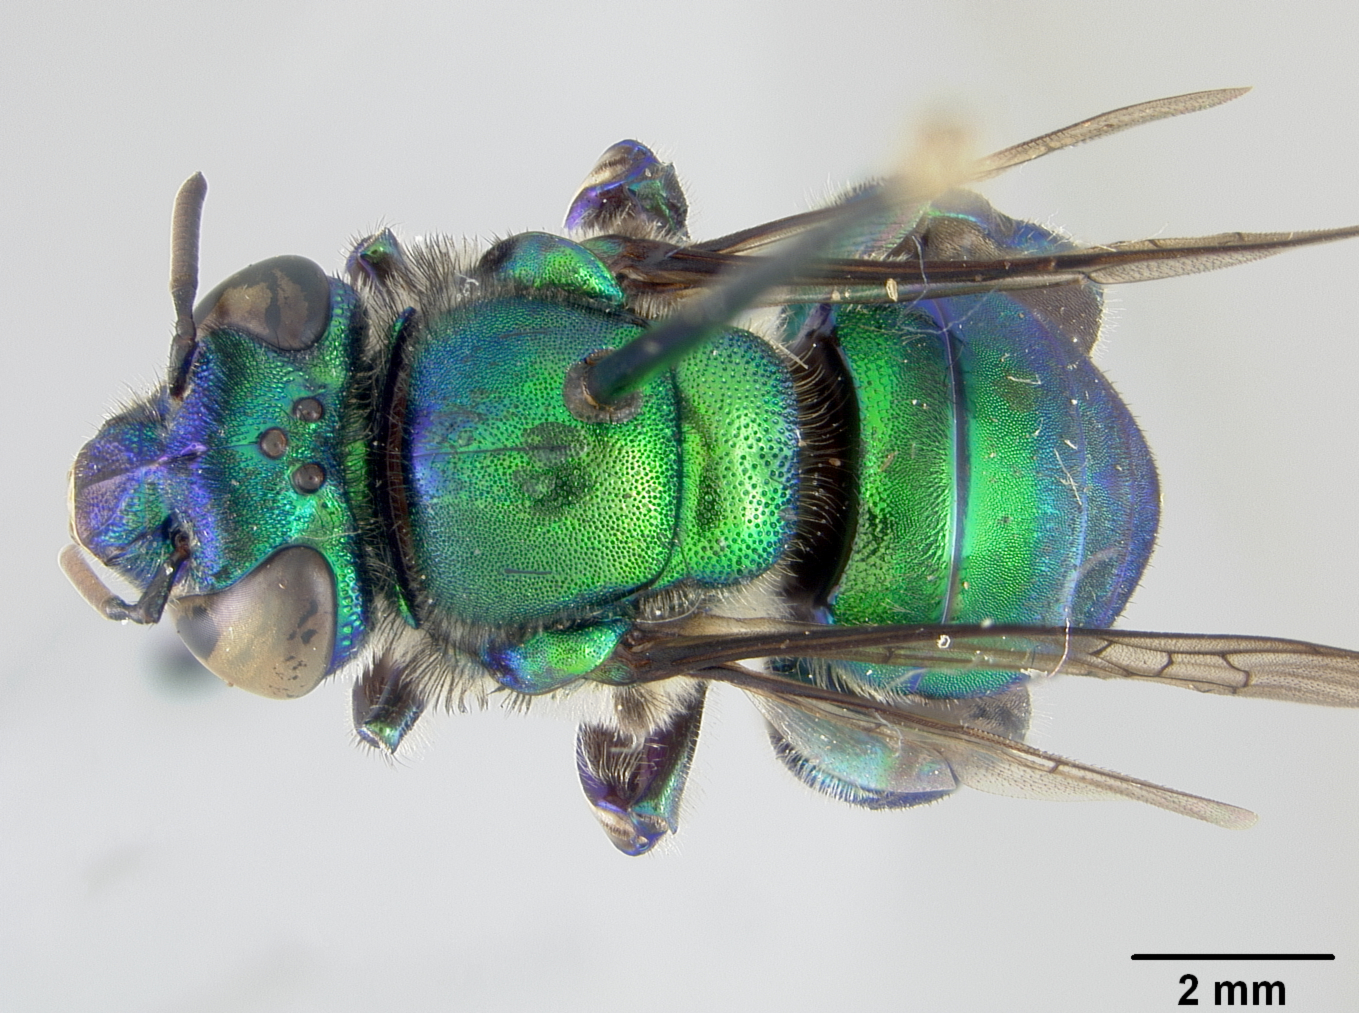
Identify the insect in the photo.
Euglossa mourei
